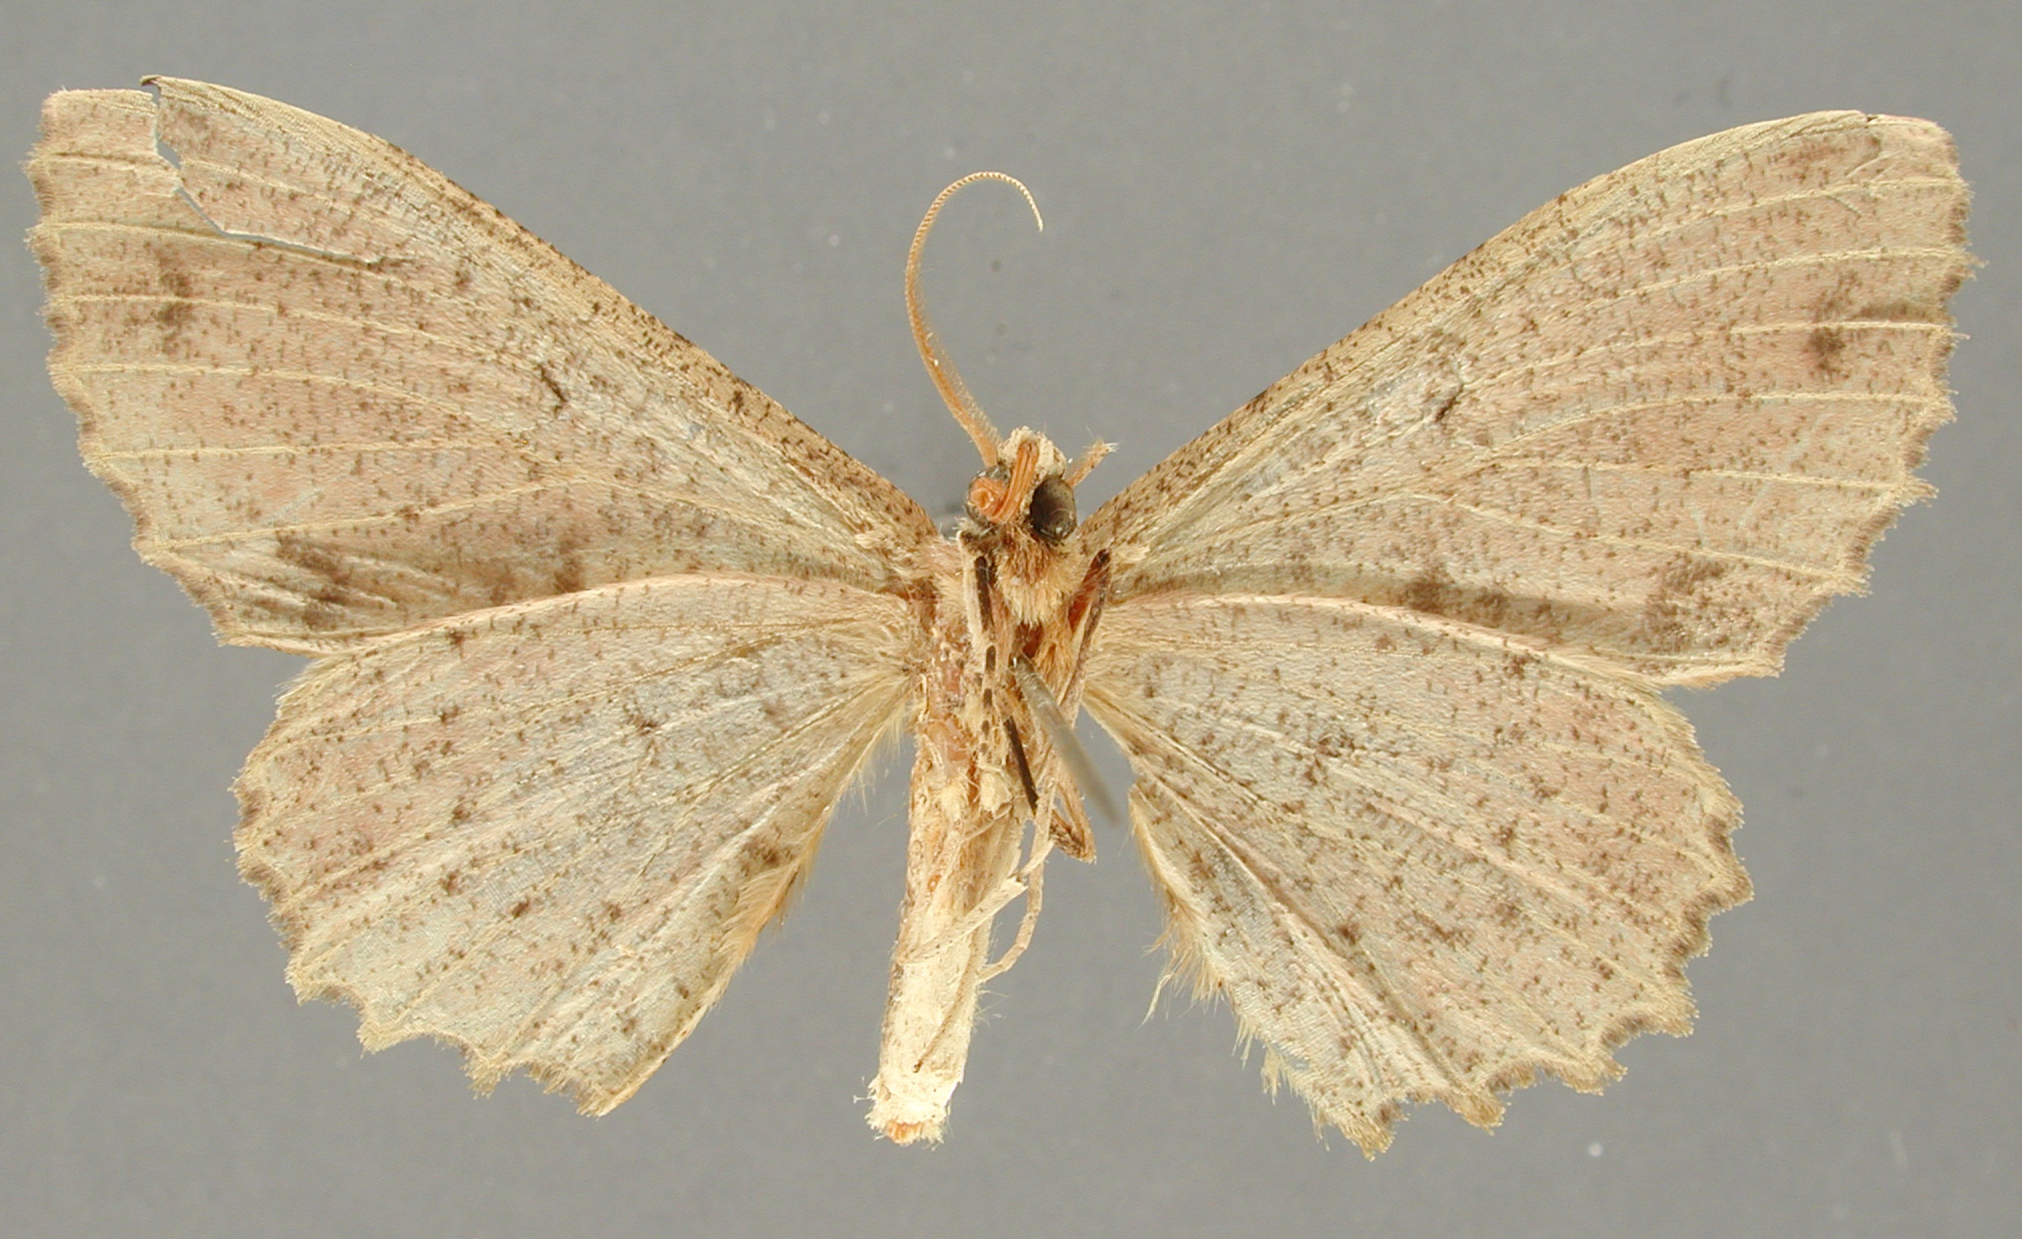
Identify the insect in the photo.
Ergavia obliterata
